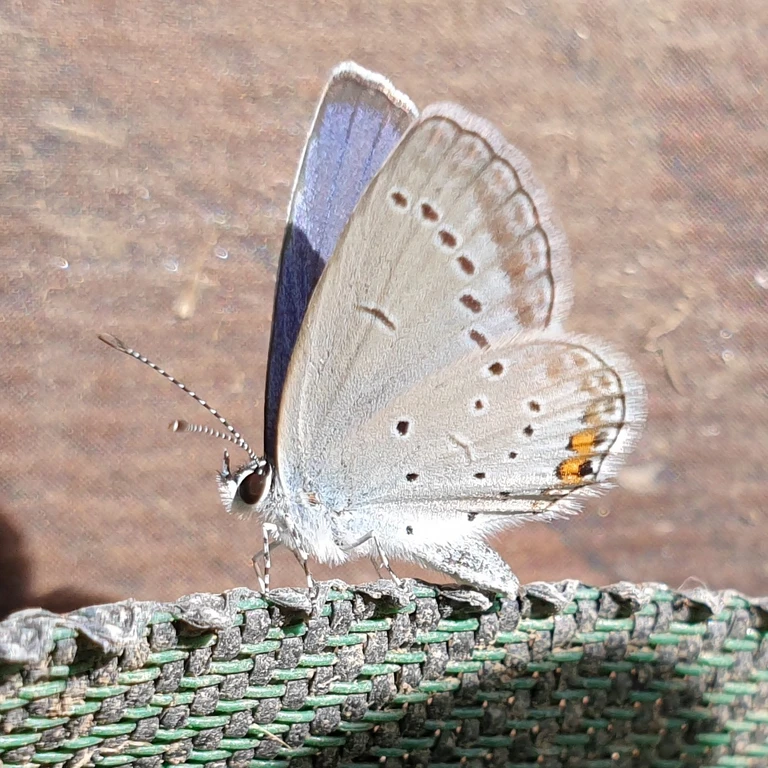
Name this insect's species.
Cupido argiades (also Elkalyce argiades)
